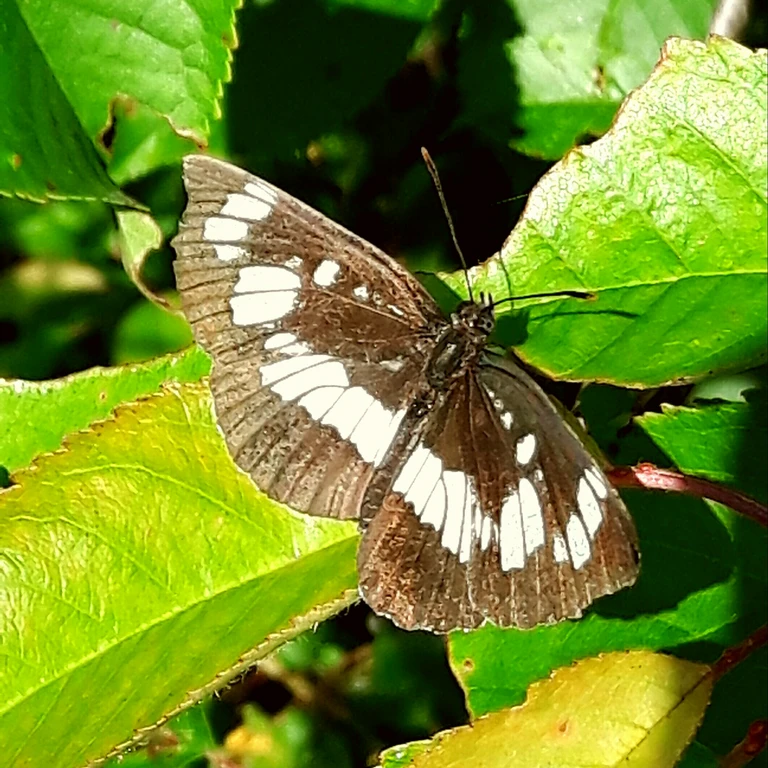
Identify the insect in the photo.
Neptis rivularis
